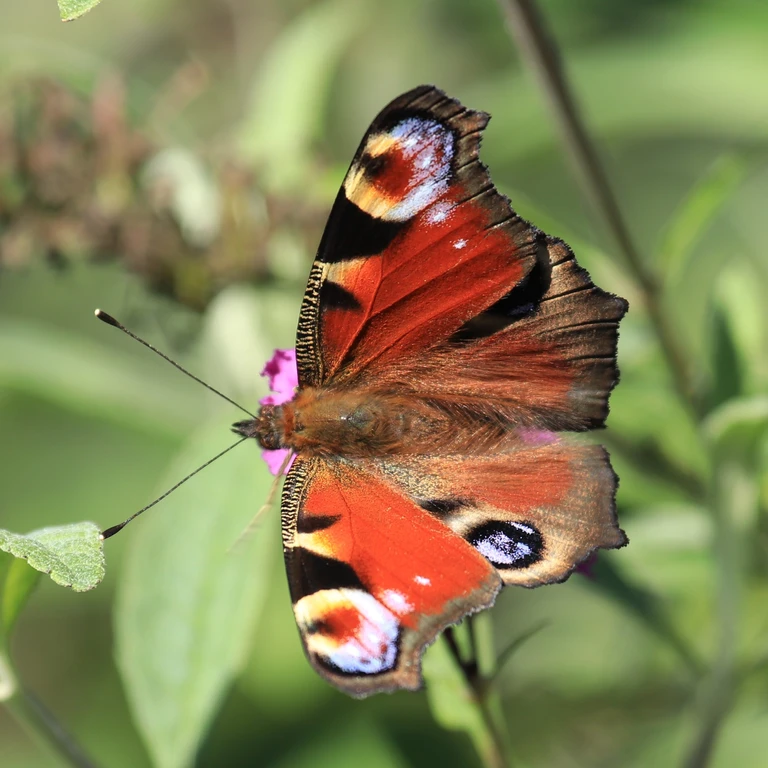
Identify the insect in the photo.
Aglais io
